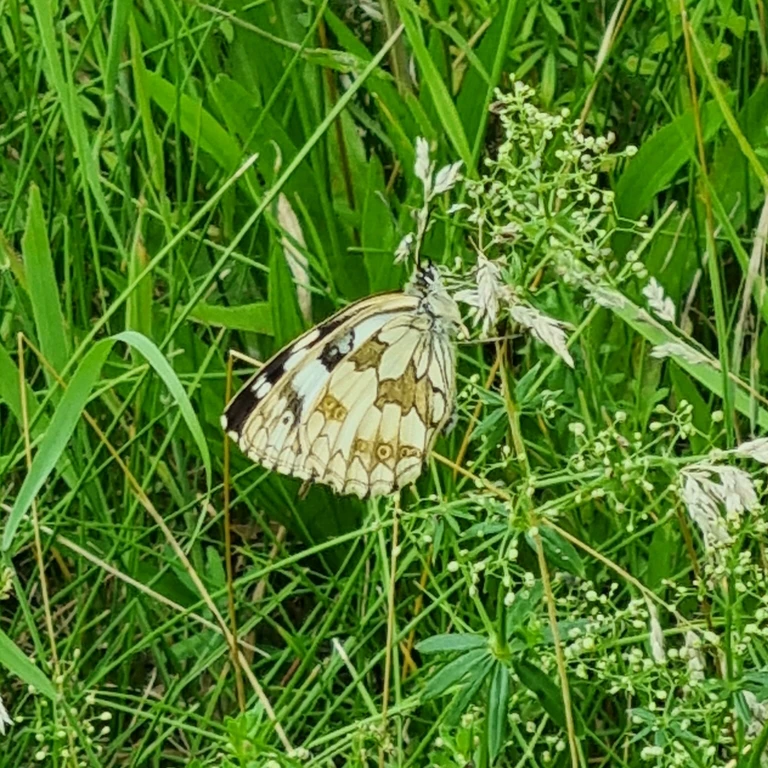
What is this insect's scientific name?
Melanargia galathea
